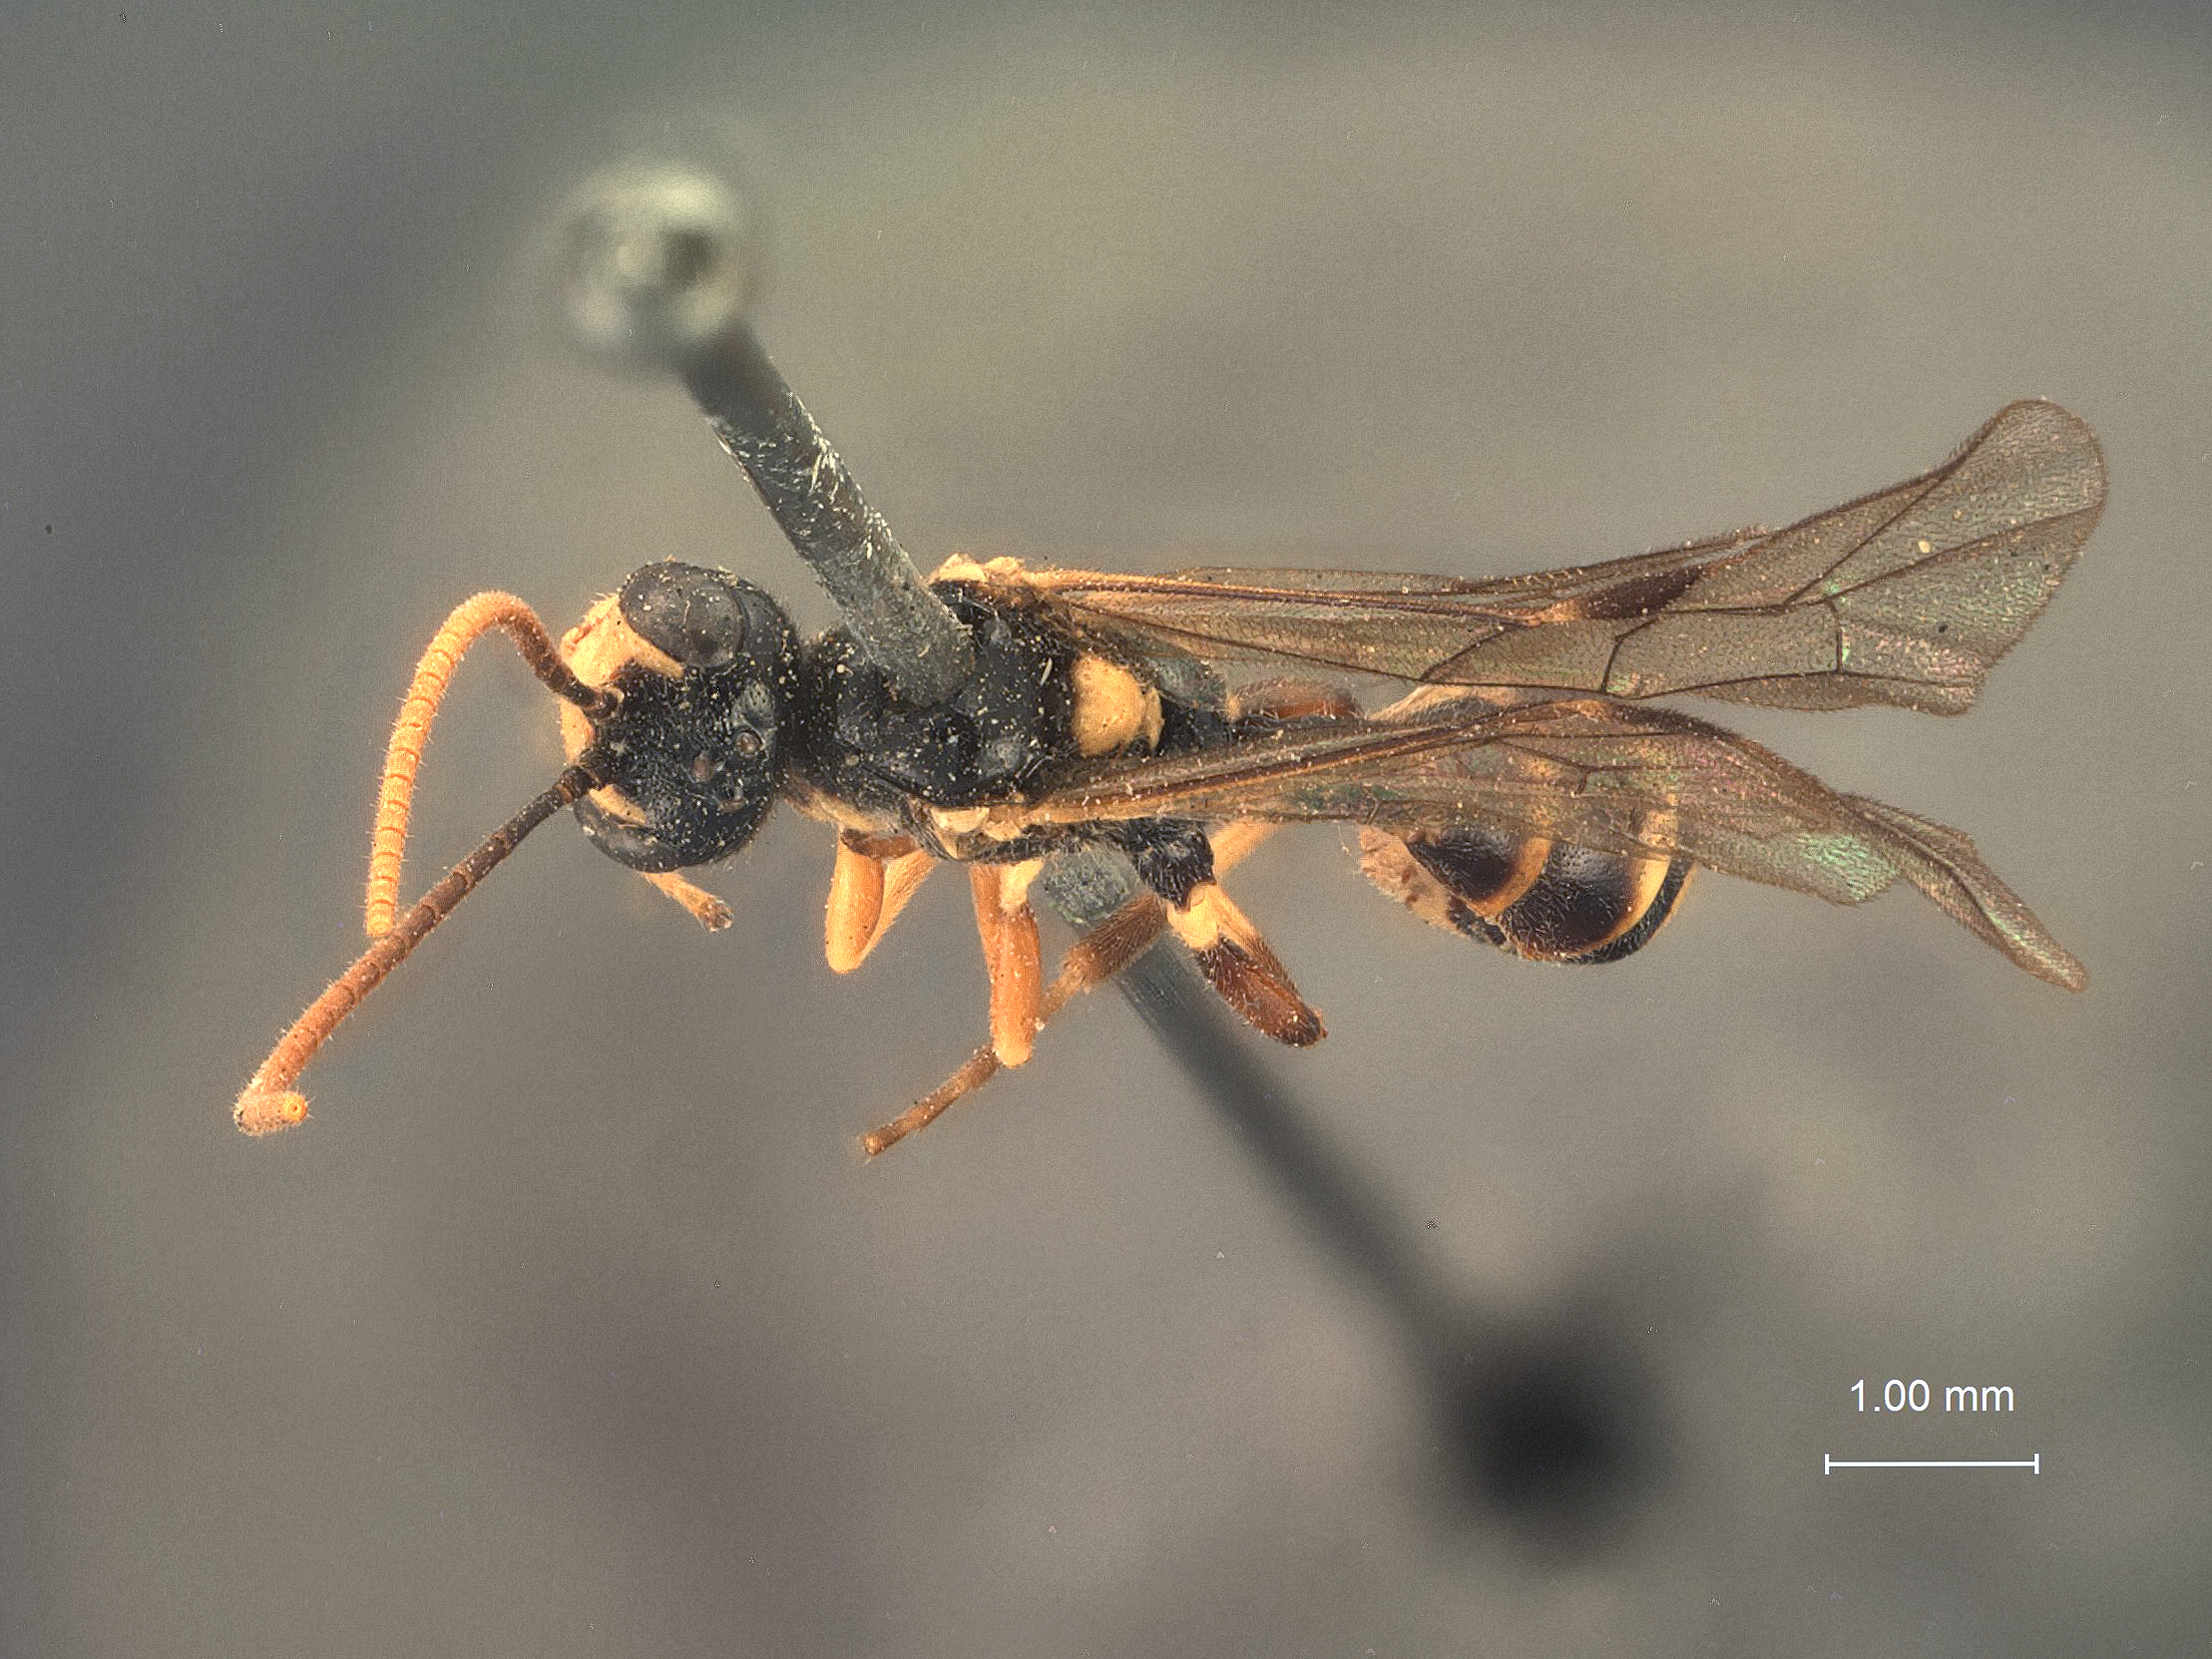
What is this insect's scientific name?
Anecphysis curvineura
